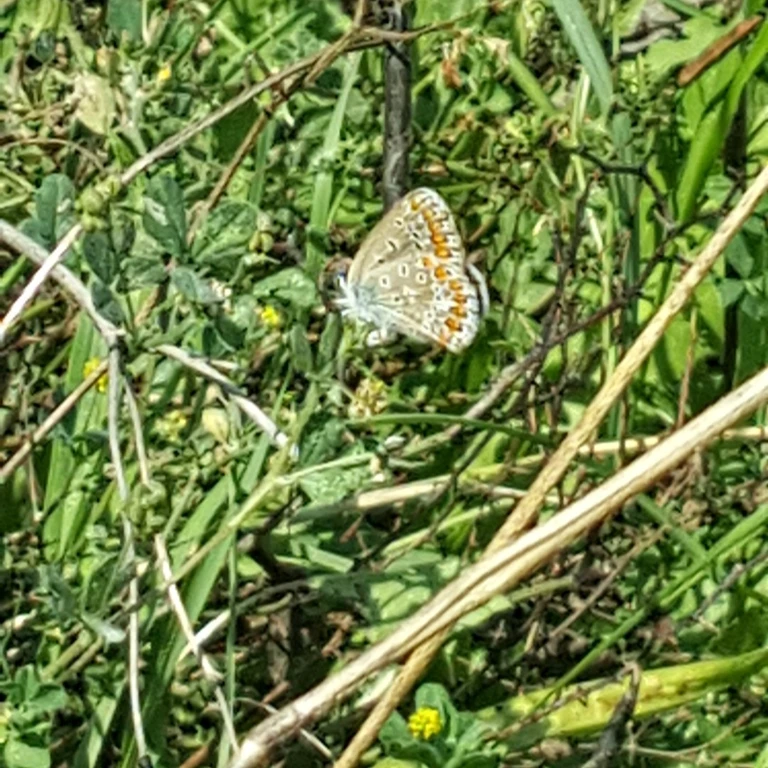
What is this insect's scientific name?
Polyommatus icarus
